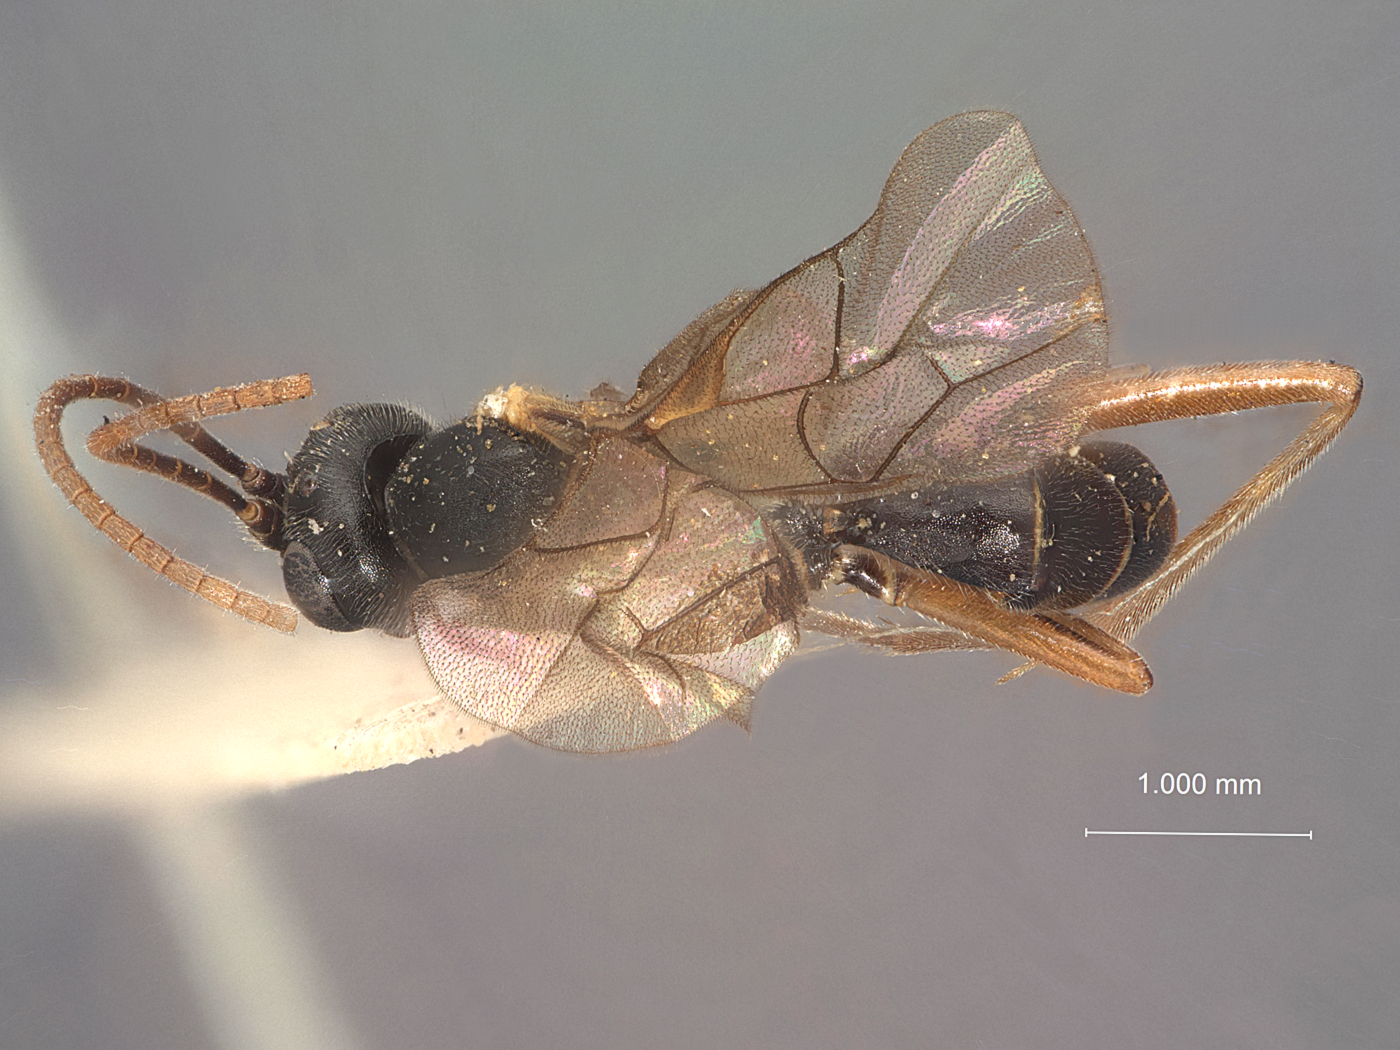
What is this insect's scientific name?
Calliphrurus affinis
